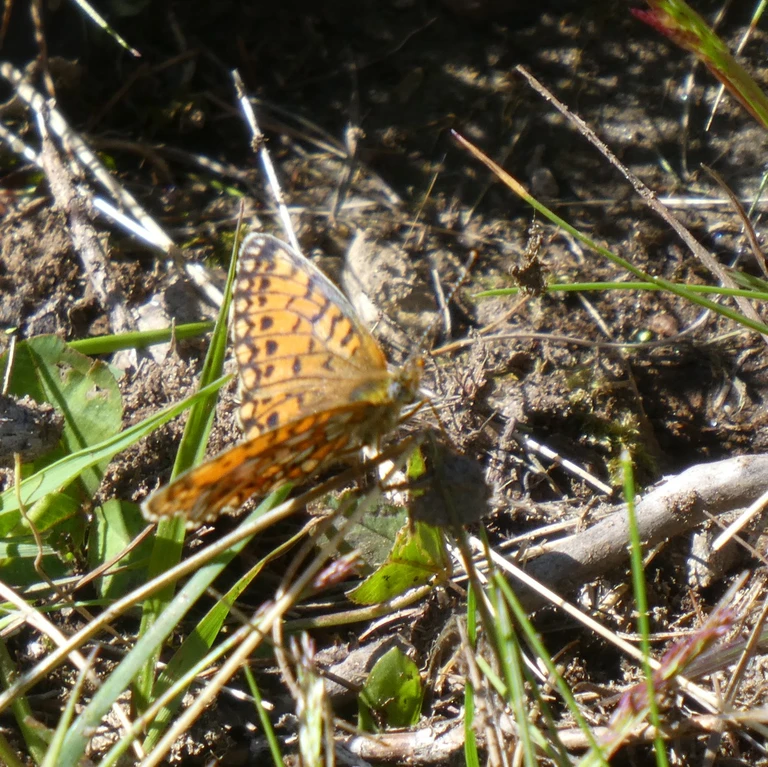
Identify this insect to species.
Boloria selene
